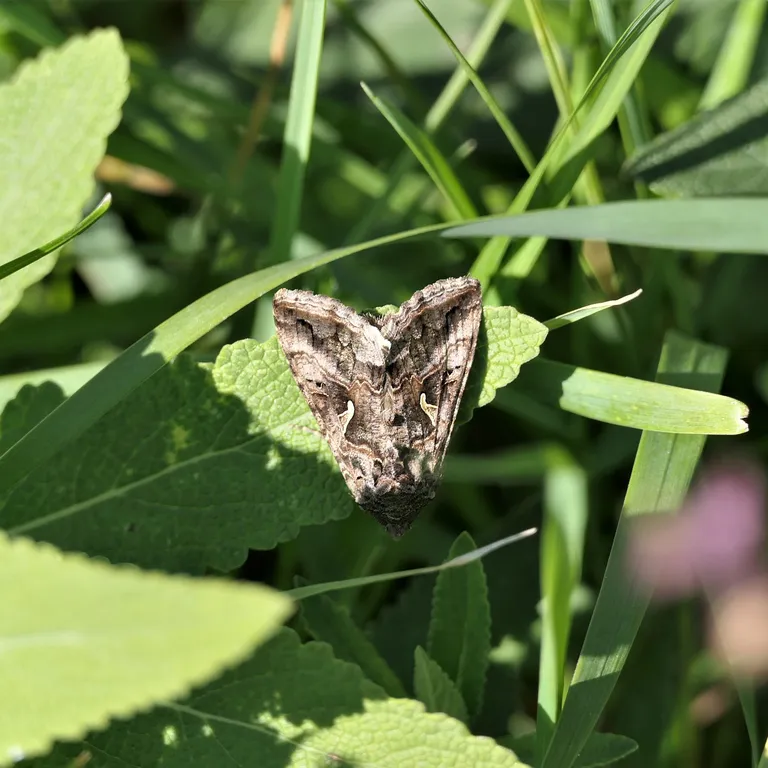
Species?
Autographa gamma
